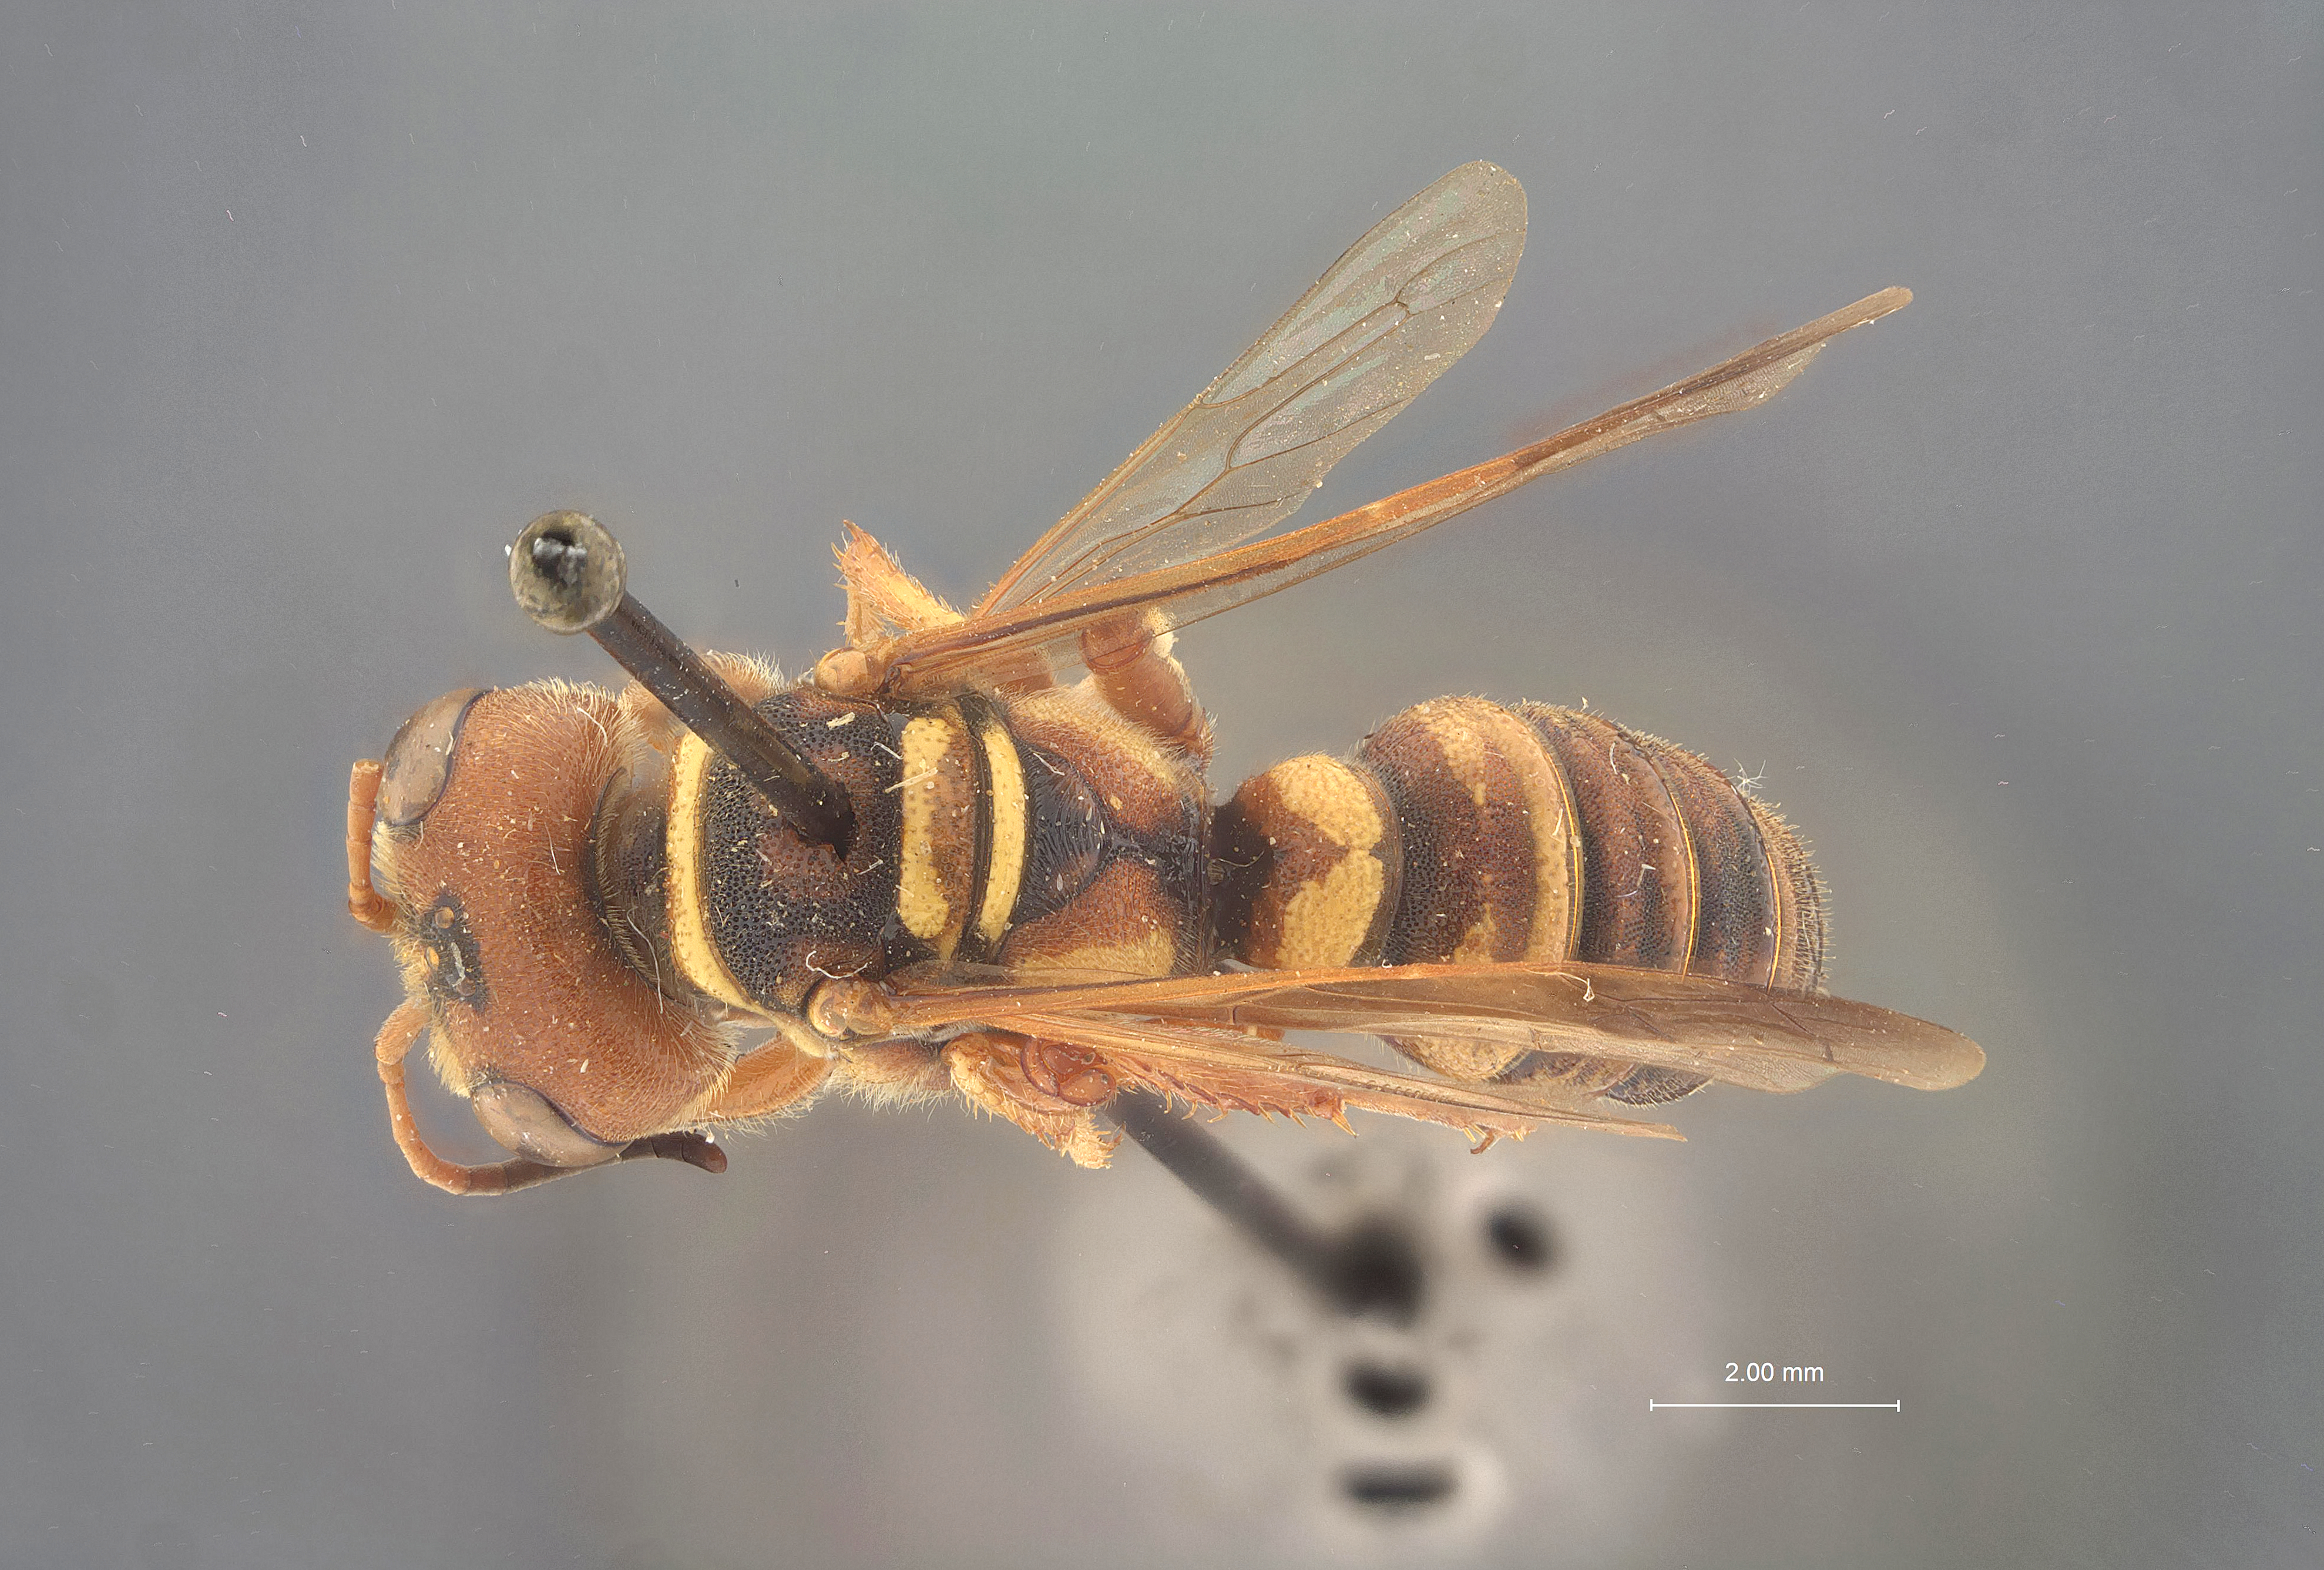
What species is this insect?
Eucerceris sinuata
